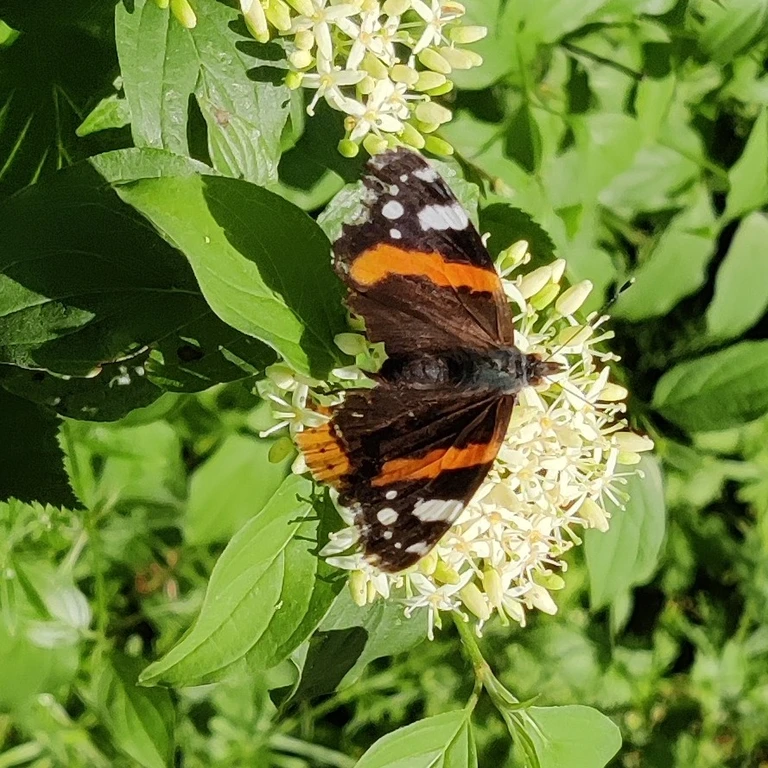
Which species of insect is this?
Vanessa atalanta
